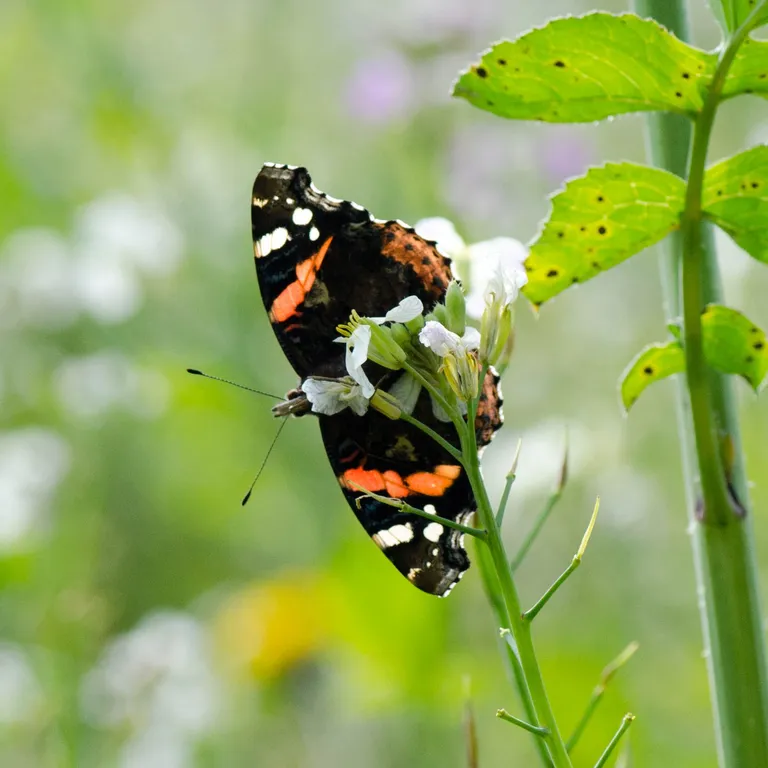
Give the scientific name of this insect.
Vanessa atalanta
